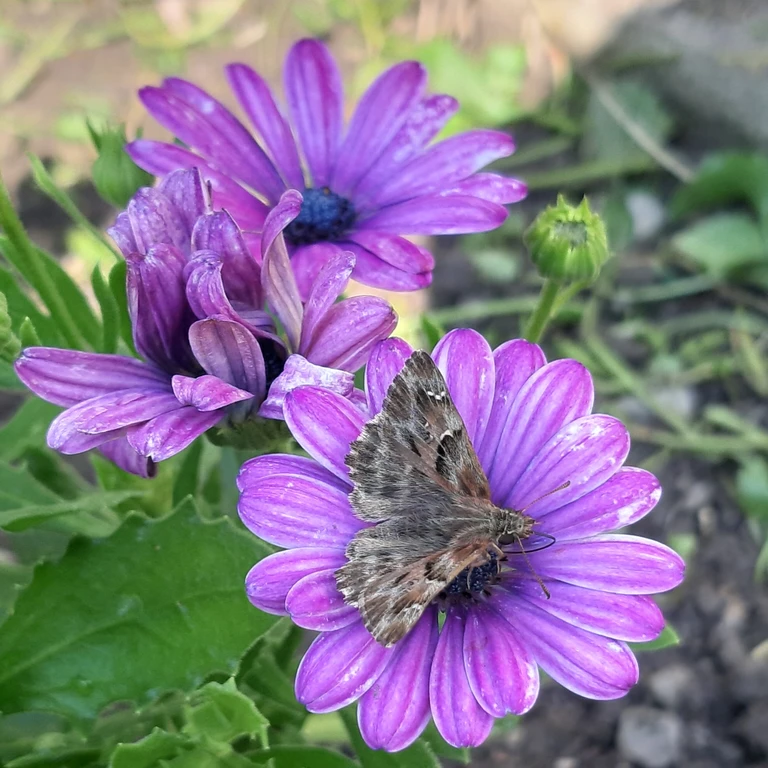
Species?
Carcharodus alceae
